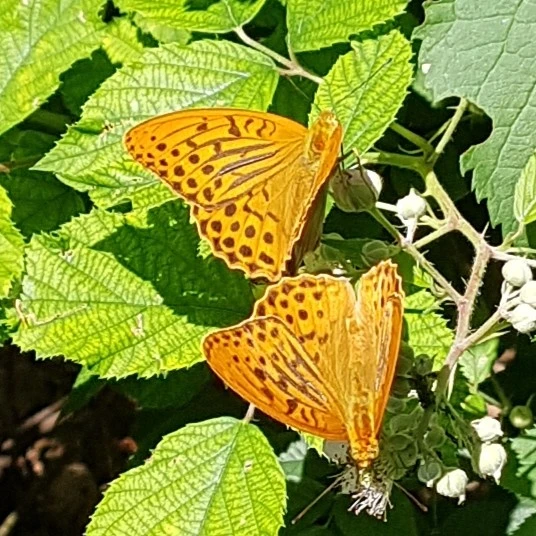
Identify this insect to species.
Argynnis paphia
